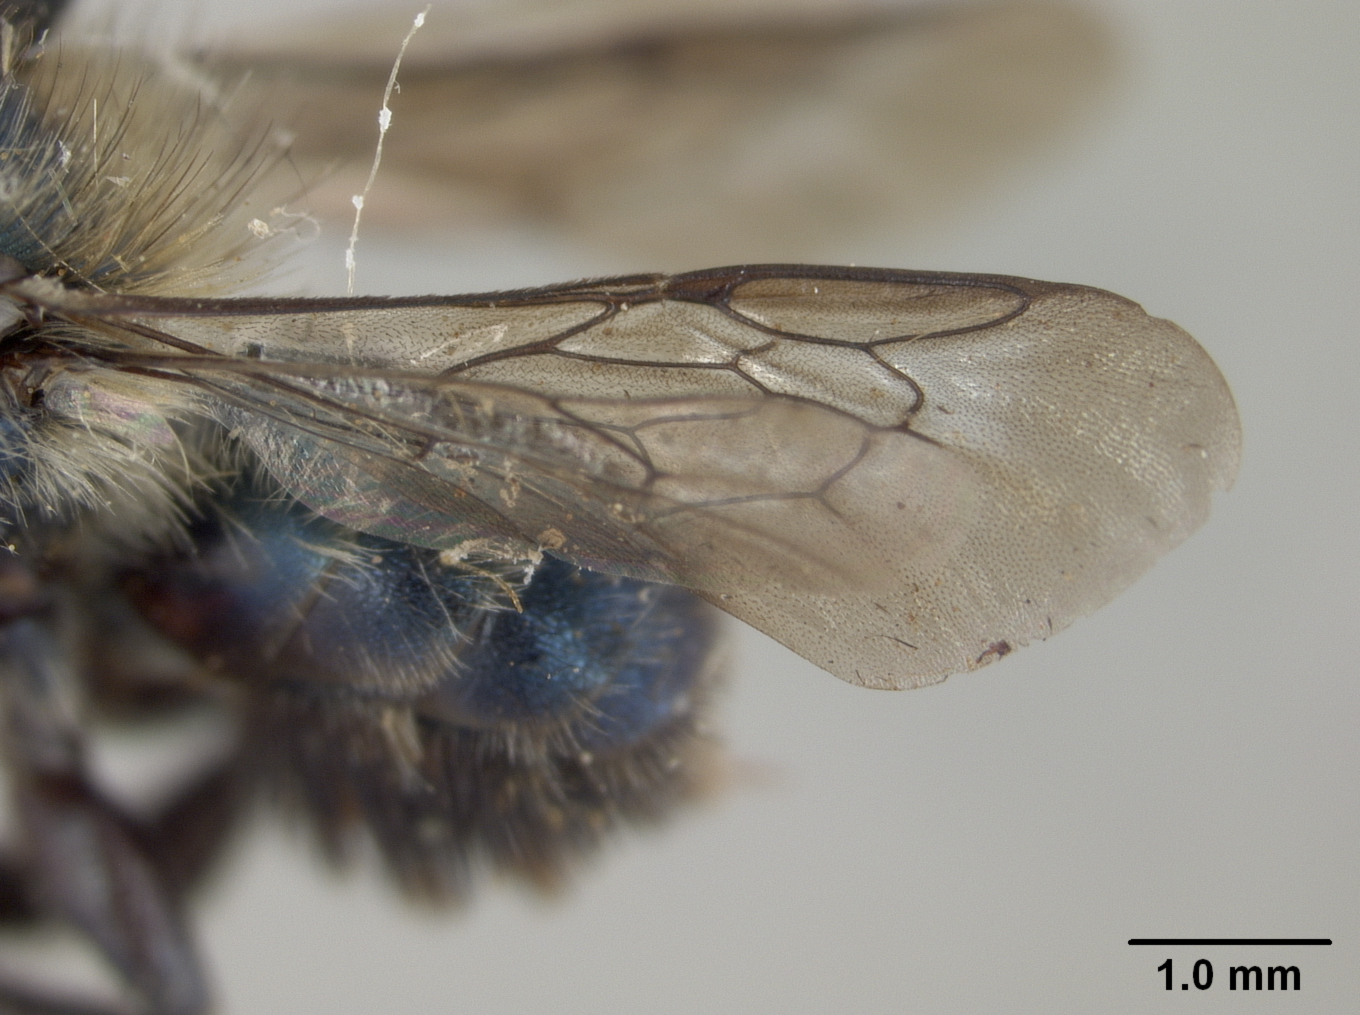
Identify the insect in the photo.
Osmia dolerosa
